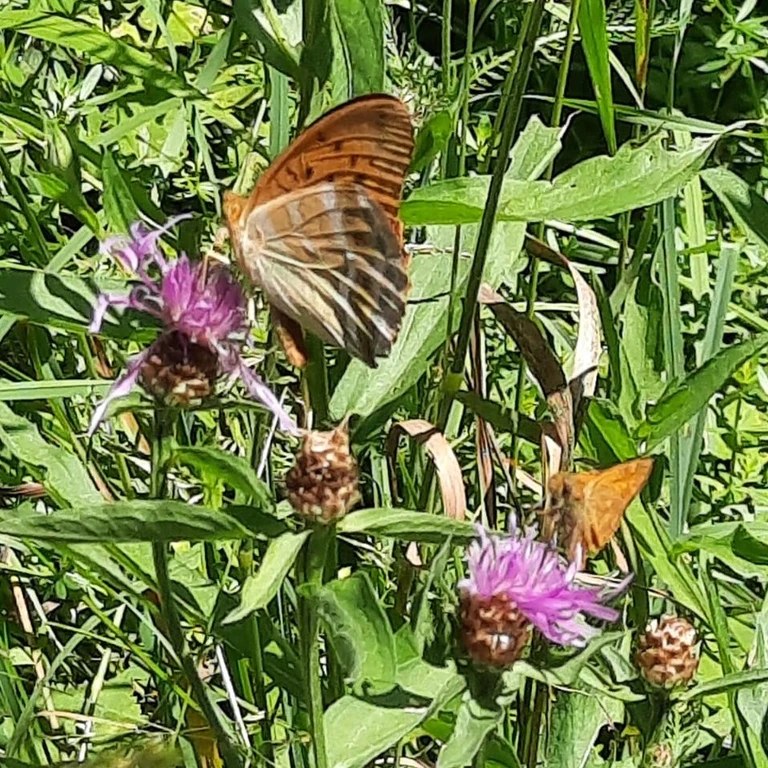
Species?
Ochlodes sylvanus (also Ochlodes venata)
